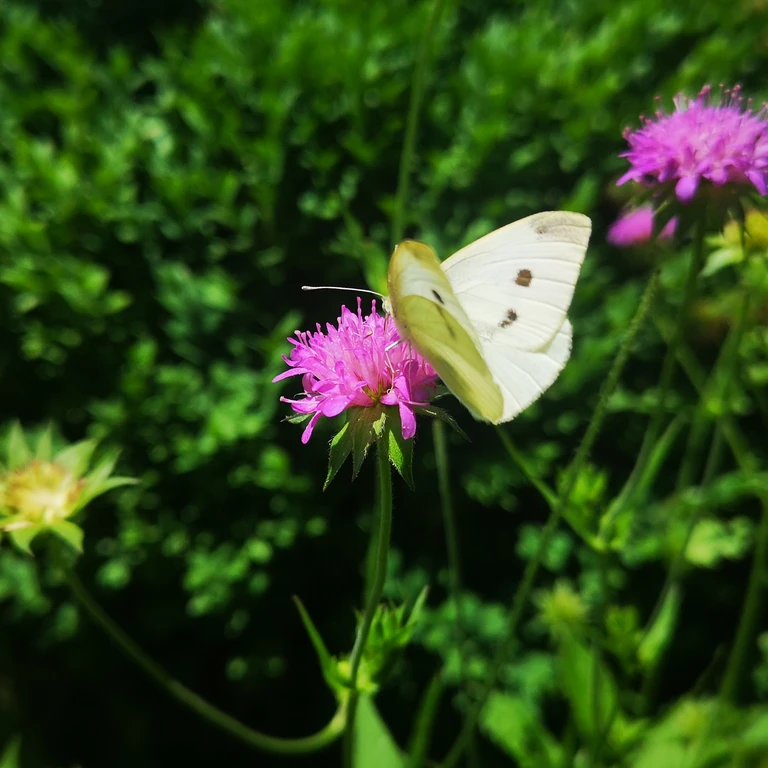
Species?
Pieris rapae
